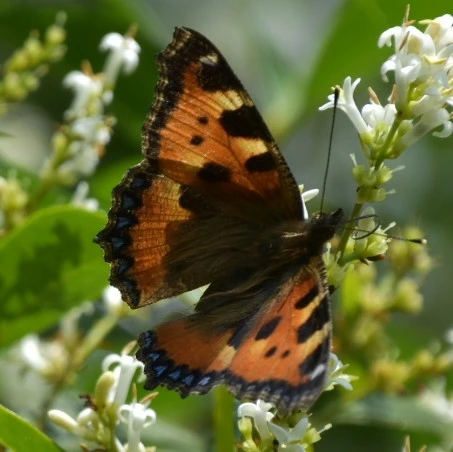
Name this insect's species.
Aglais urticae
